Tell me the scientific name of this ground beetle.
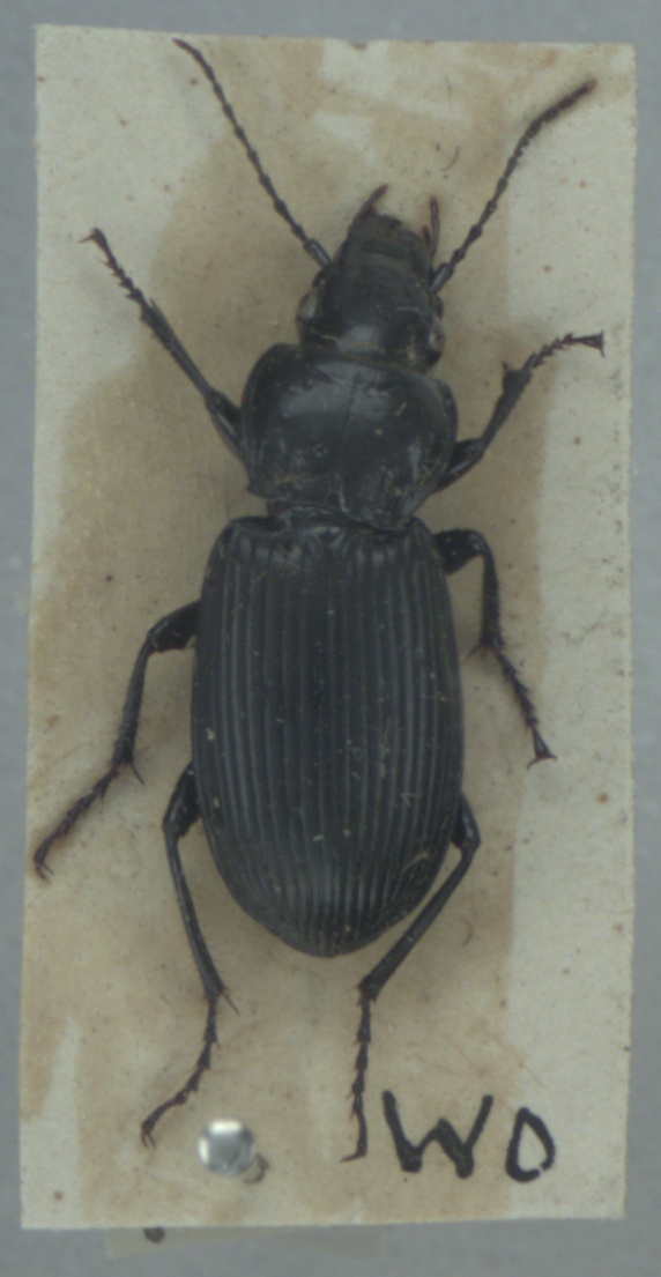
Pterostichus melanarius
